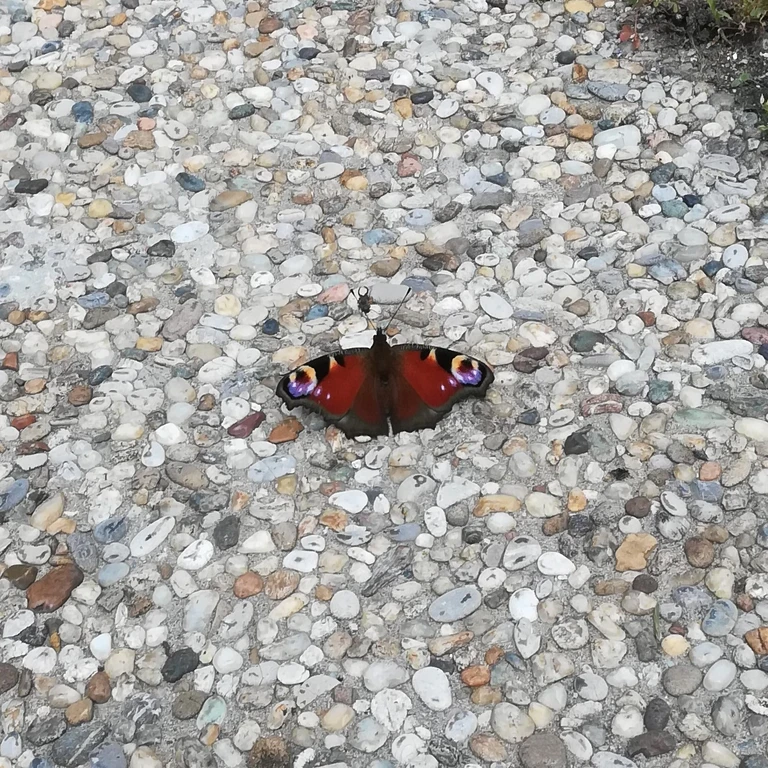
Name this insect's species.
Aglais io
